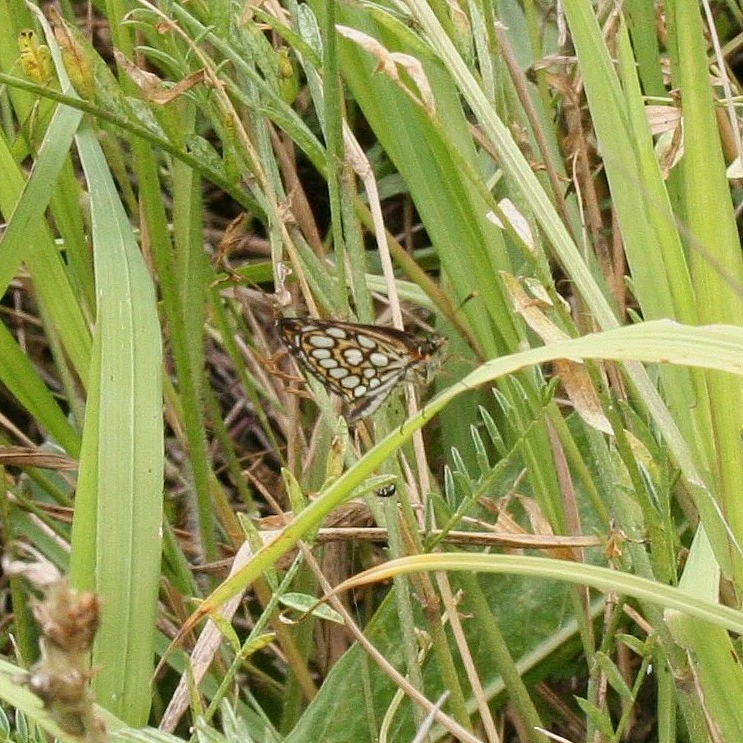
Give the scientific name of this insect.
Heteropterus morpheus
